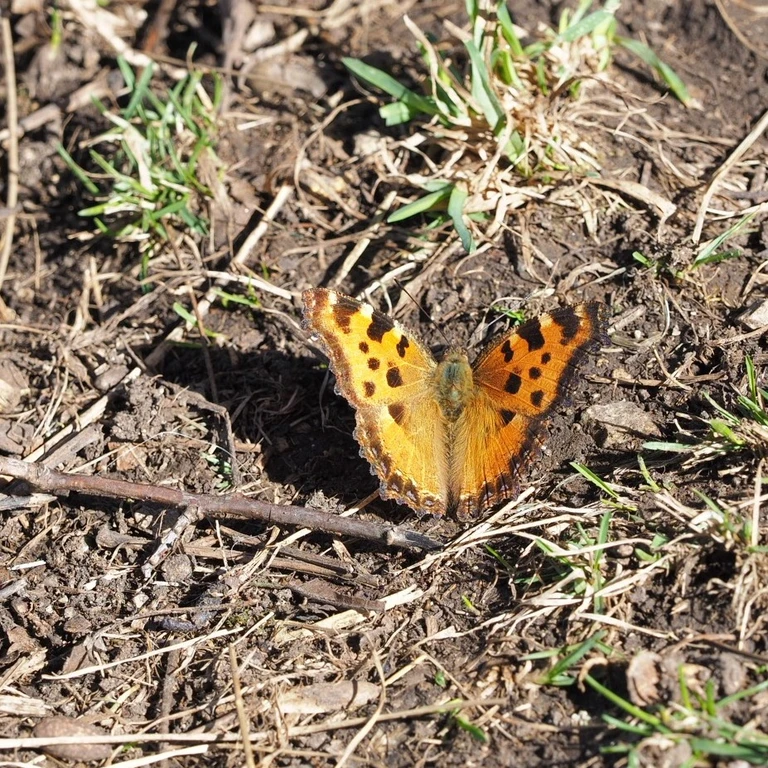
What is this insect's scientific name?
Nymphalis polychloros
